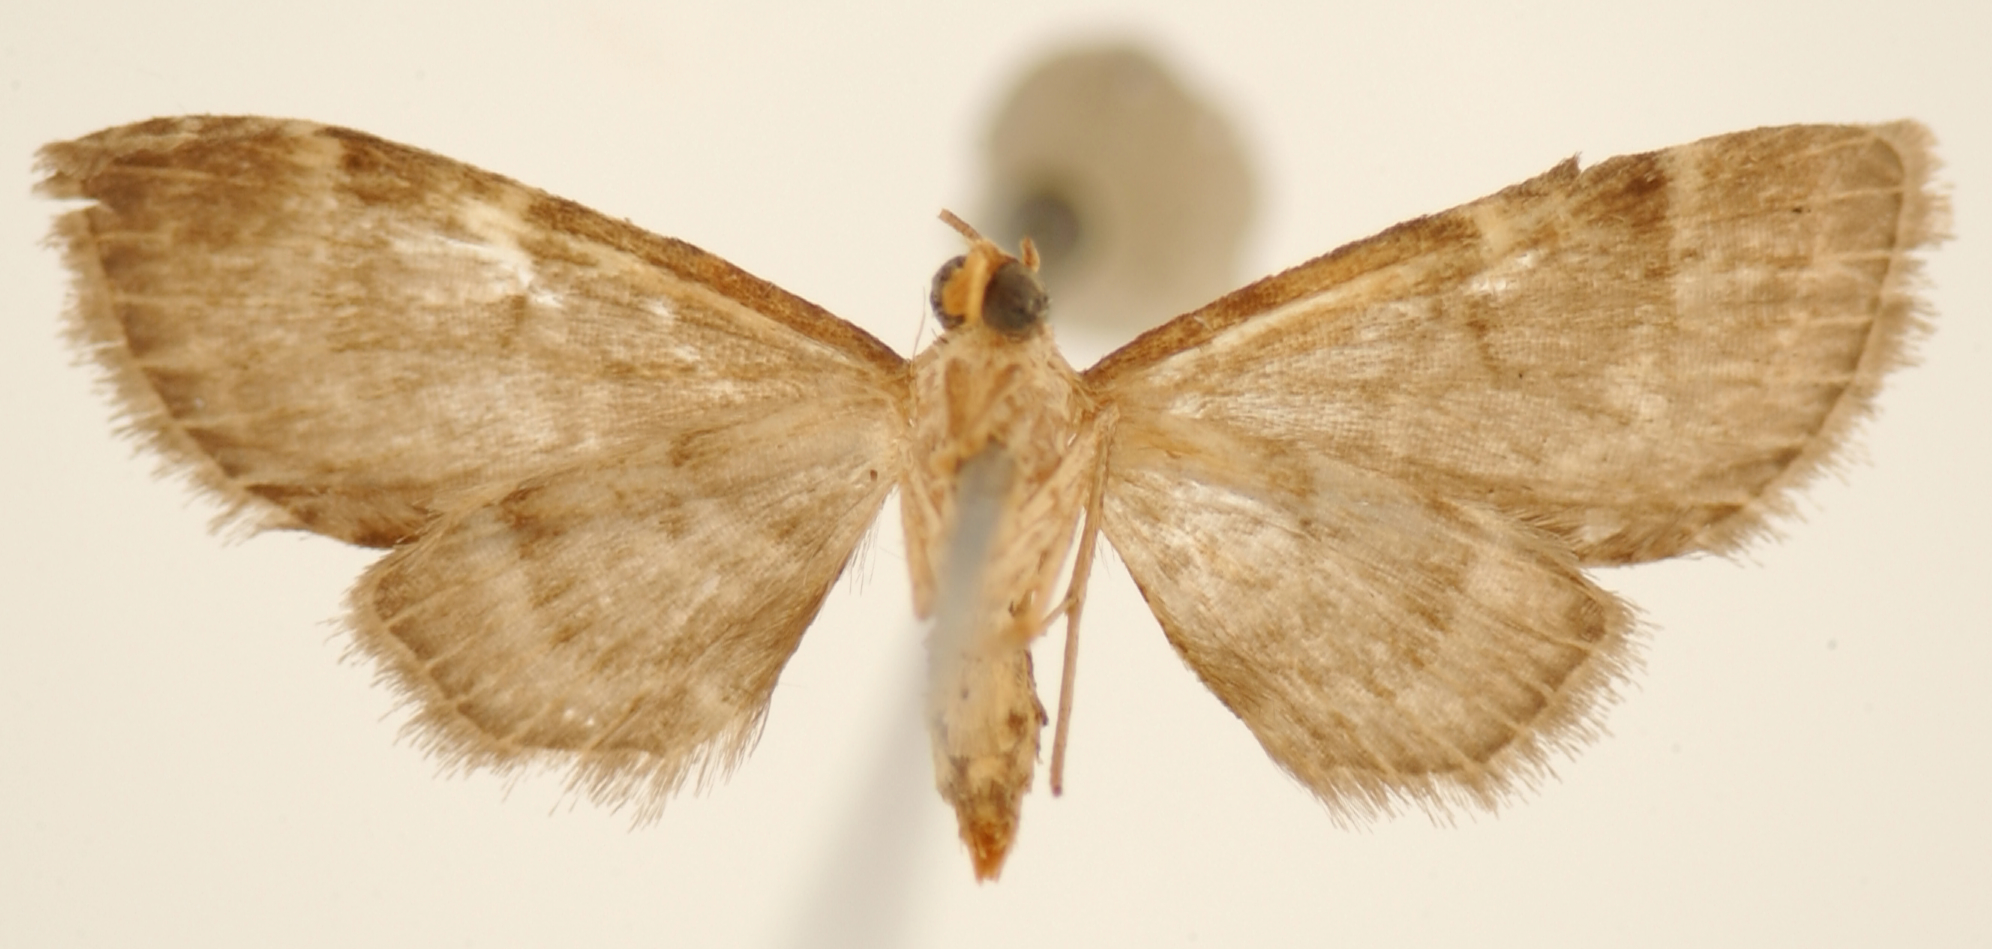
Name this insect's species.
Eupithecia rectilinea
